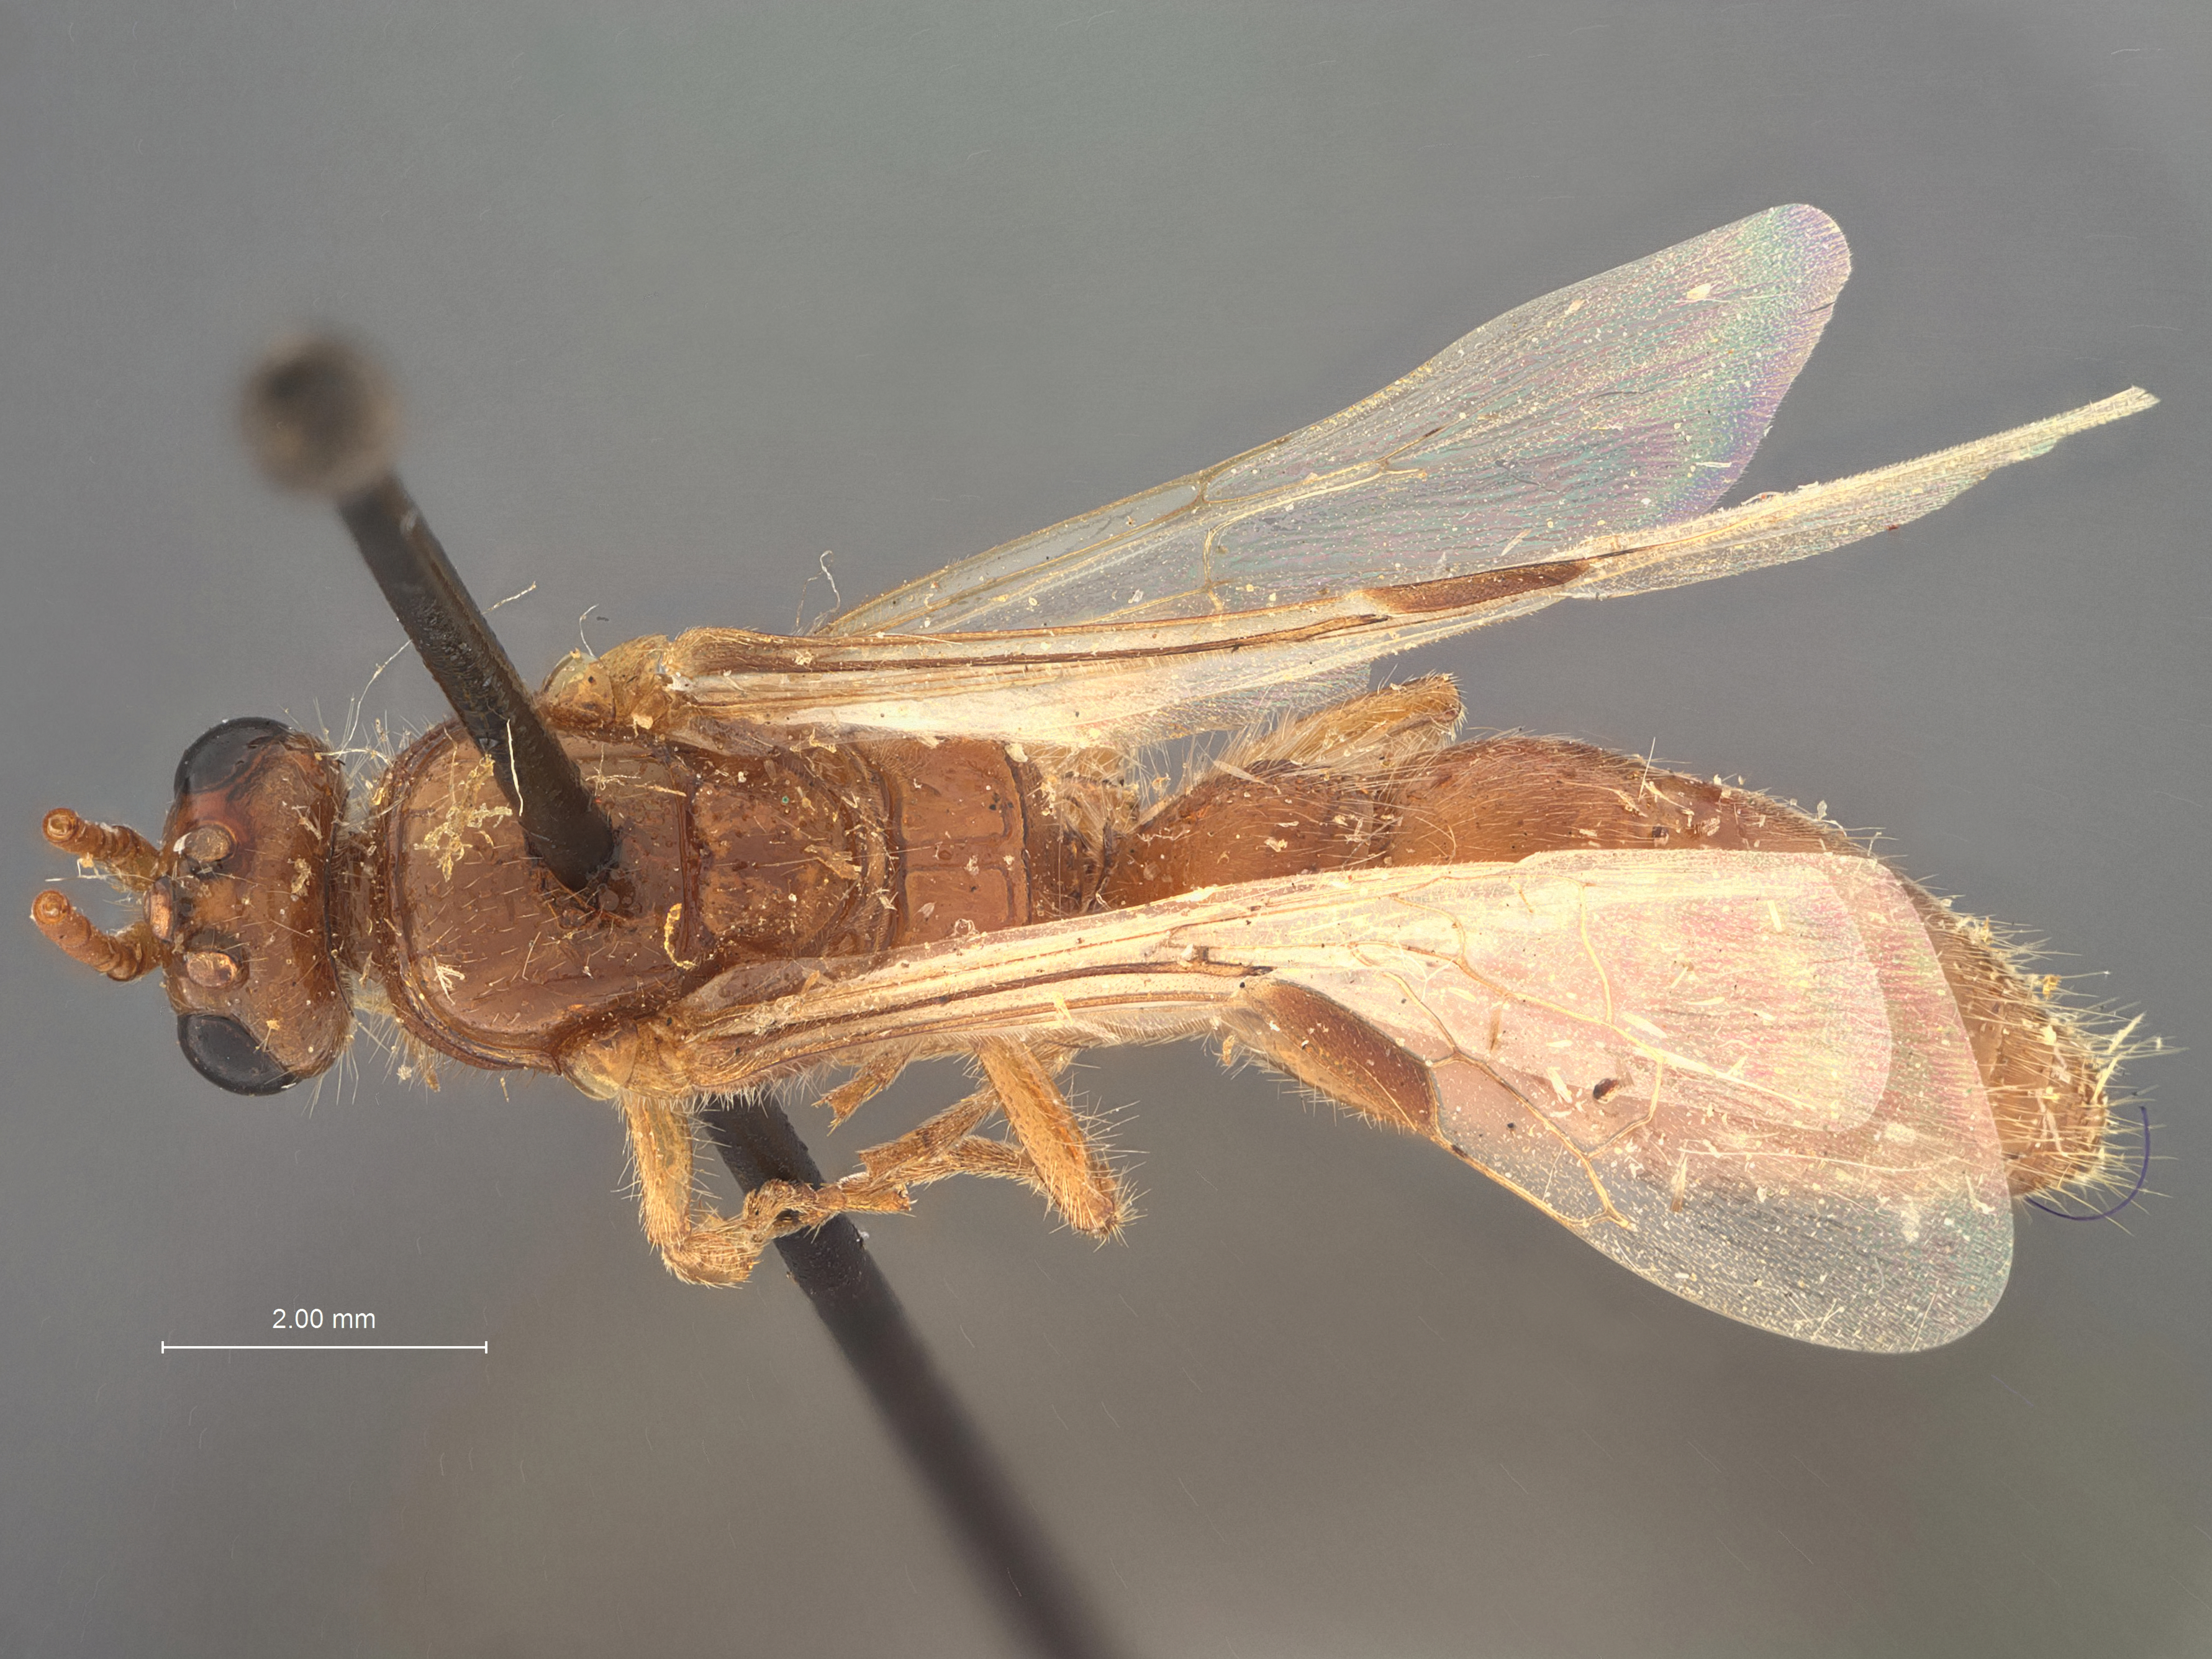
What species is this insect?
Brachycistis normalis
